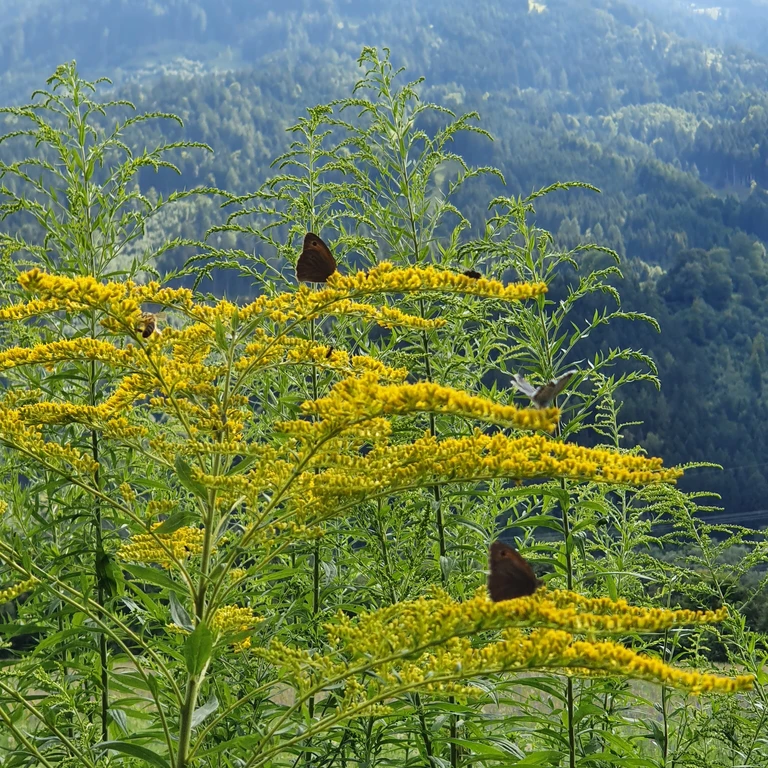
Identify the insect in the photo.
Maniola jurtina
